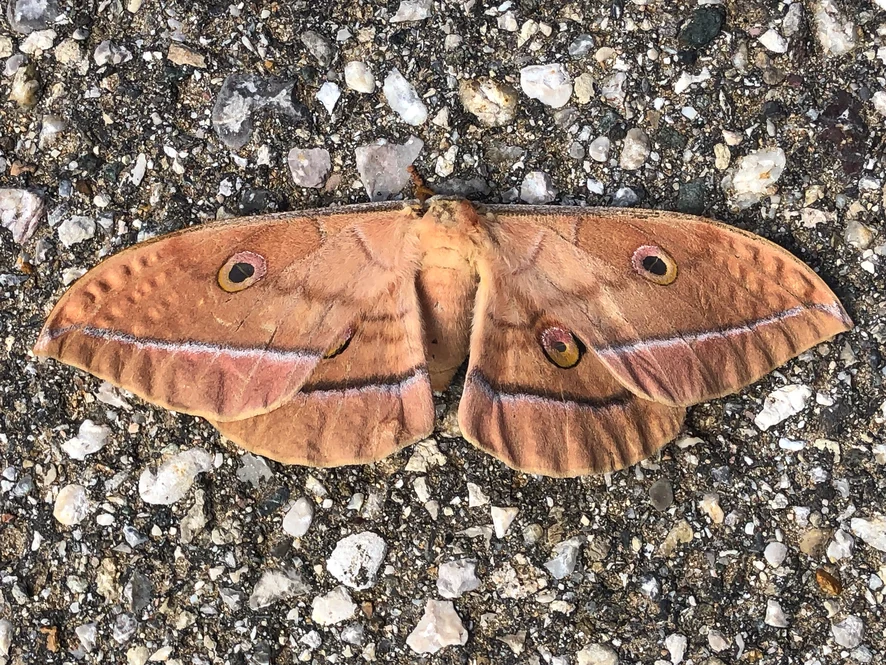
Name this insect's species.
Antheraea yamamai
